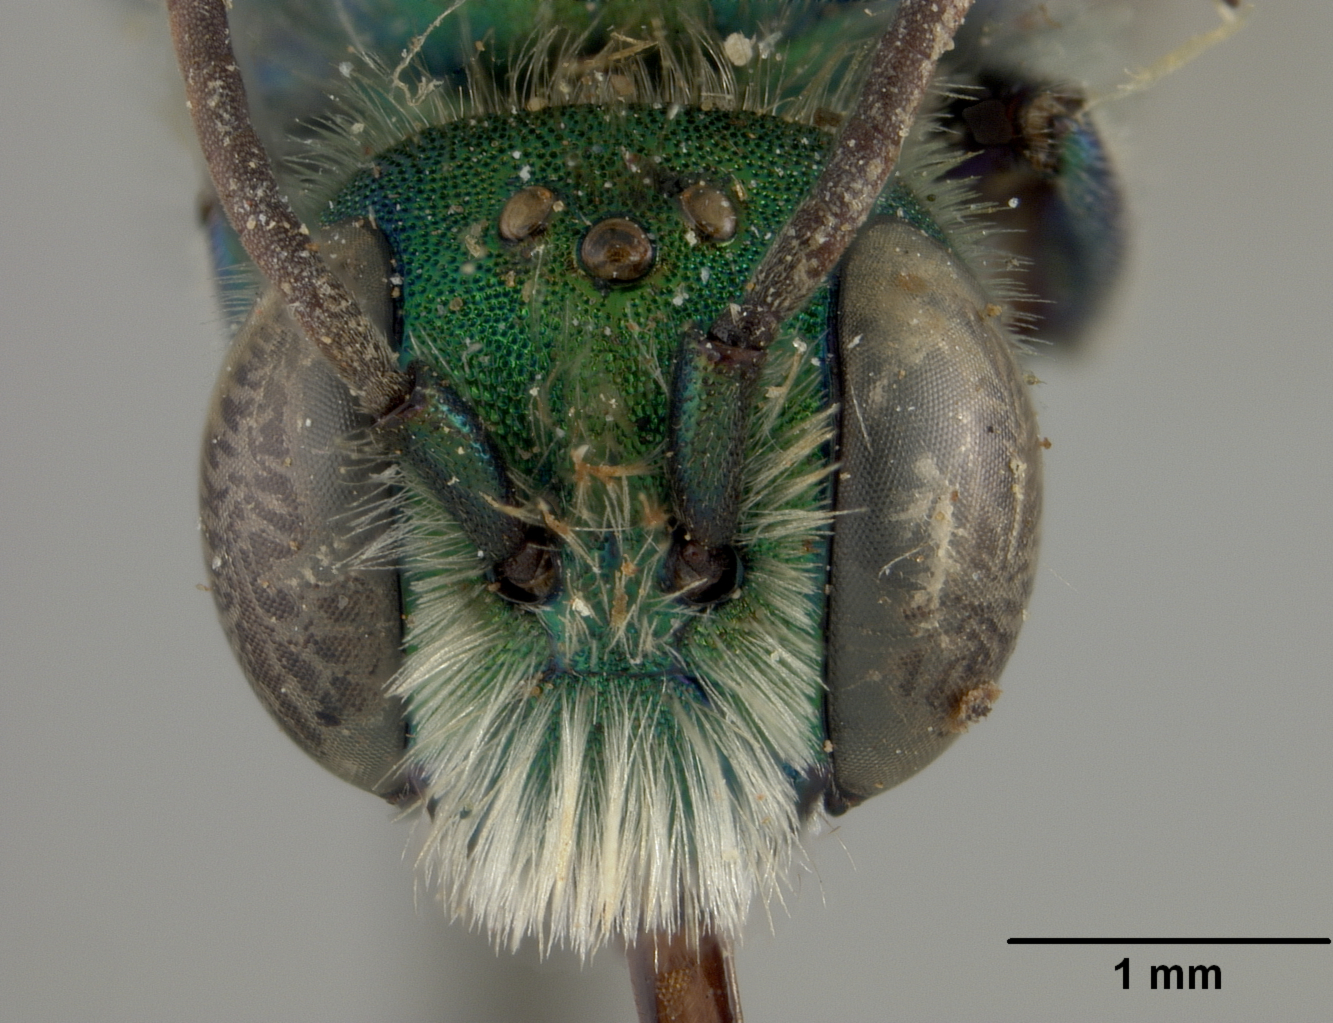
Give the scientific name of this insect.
Osmia platyura
